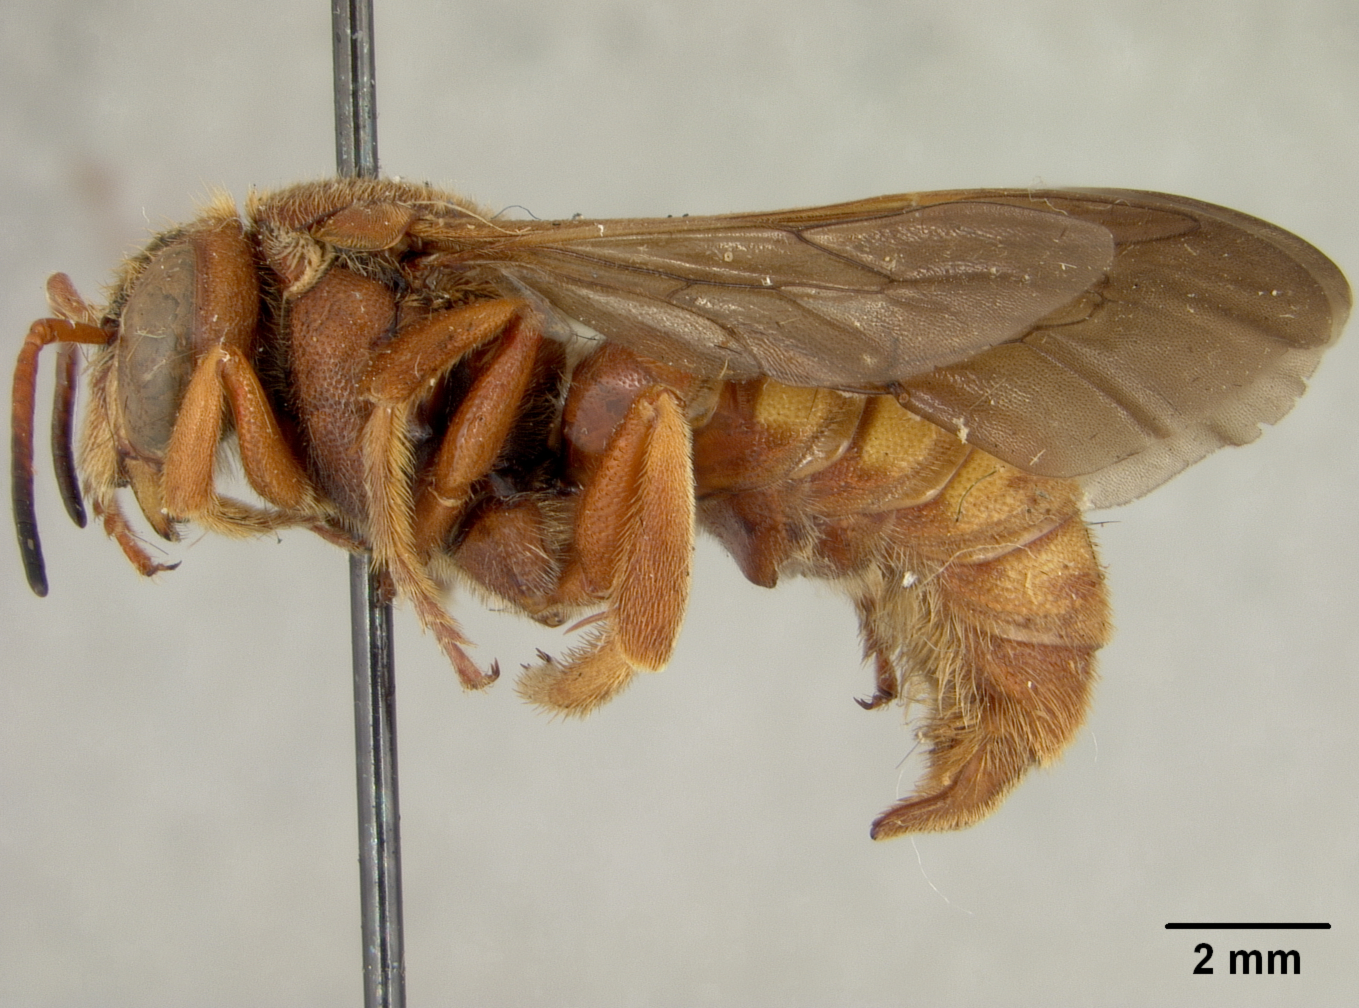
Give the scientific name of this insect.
Dianthidium macrurum
